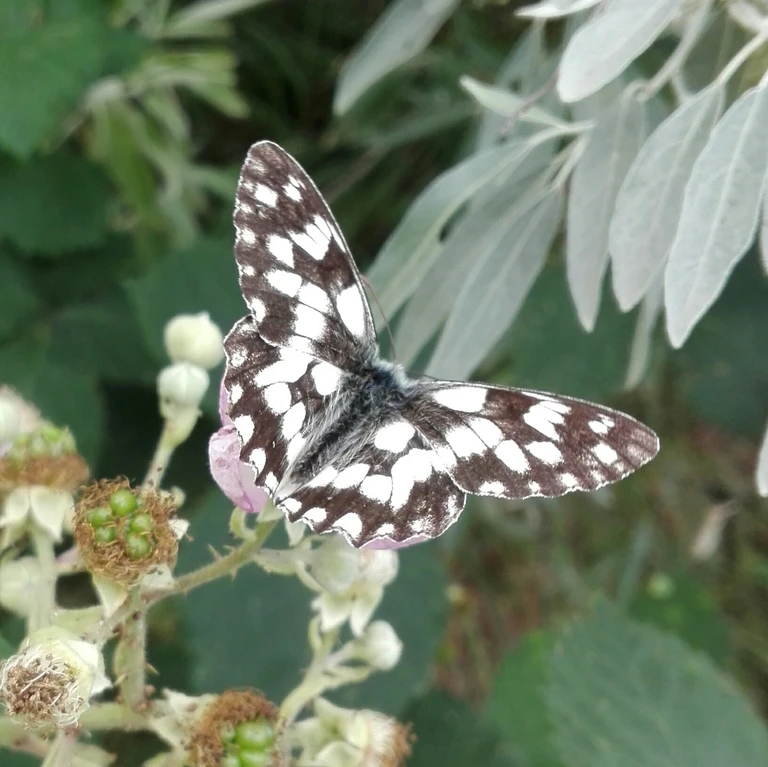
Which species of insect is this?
Melanargia galathea
